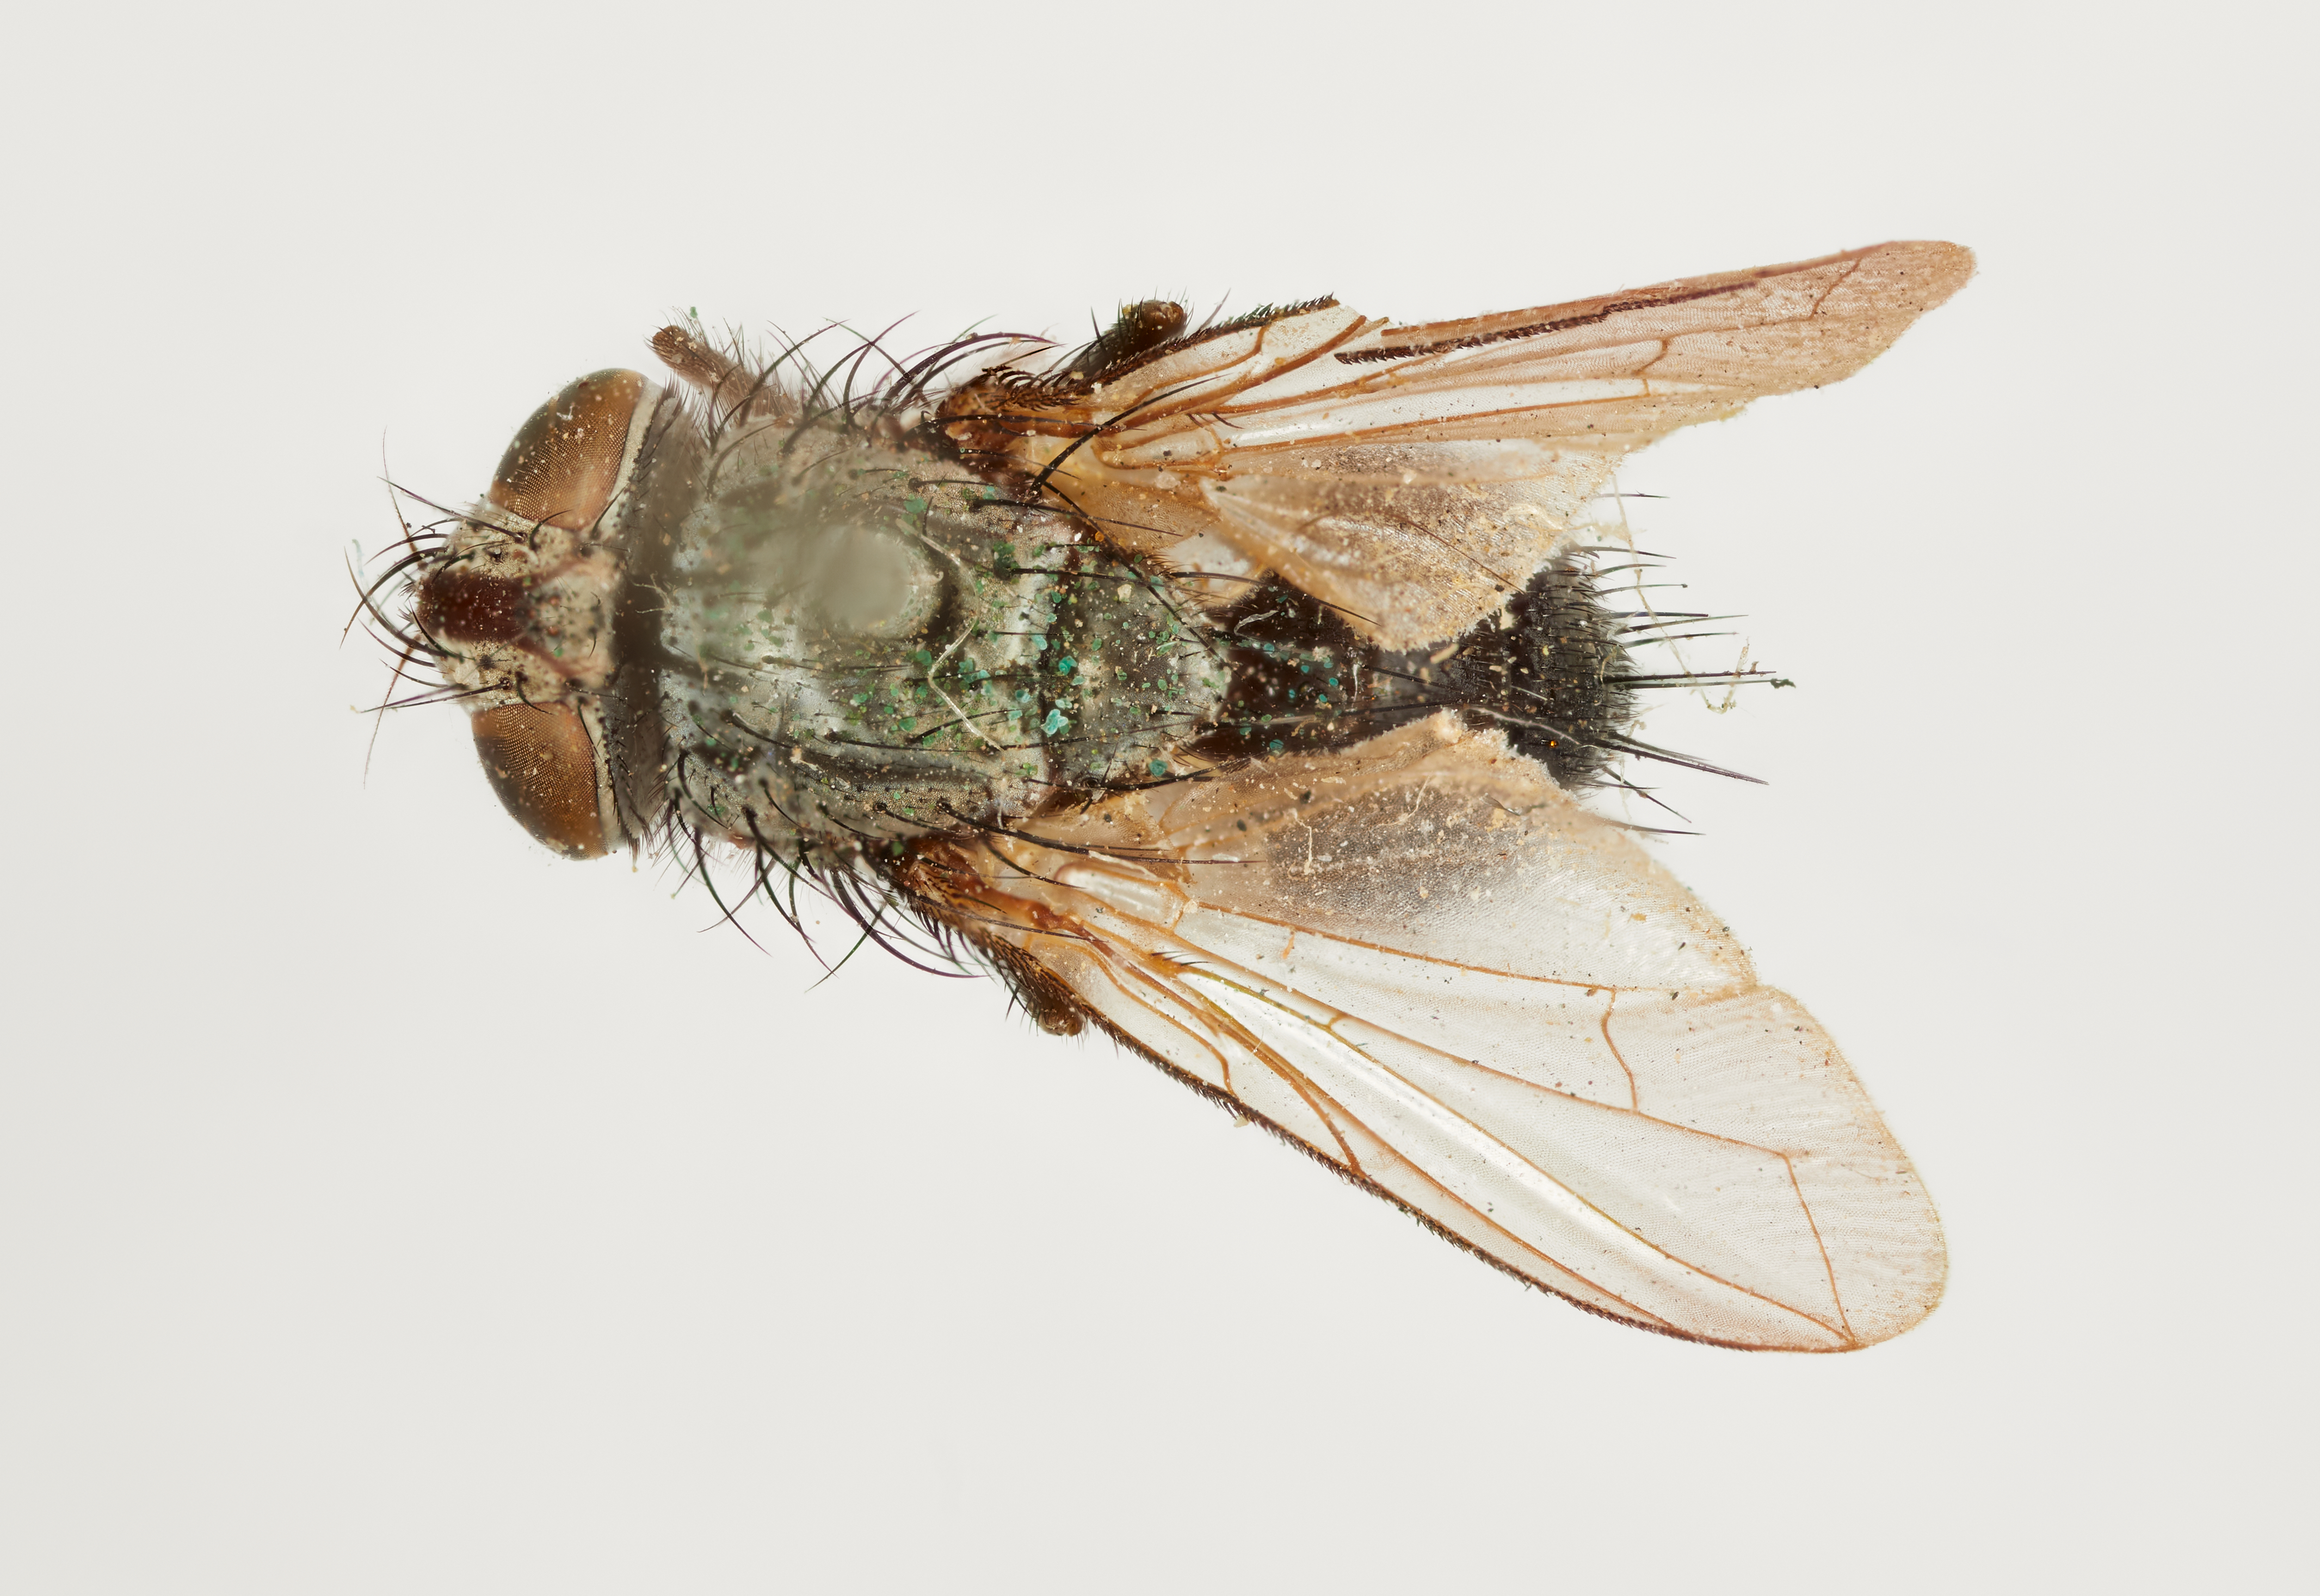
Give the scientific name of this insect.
Exorista aerata
